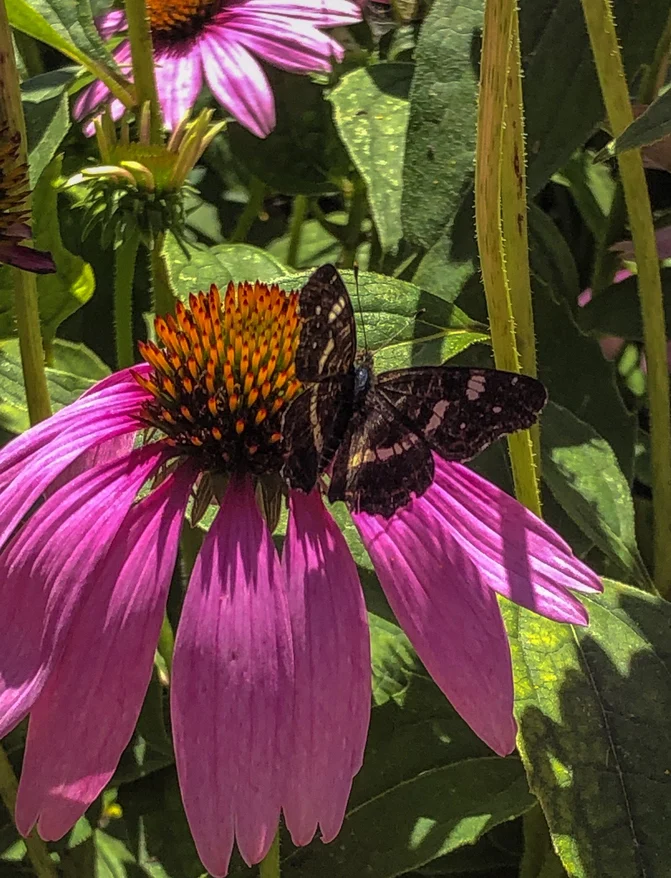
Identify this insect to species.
Araschnia levana
